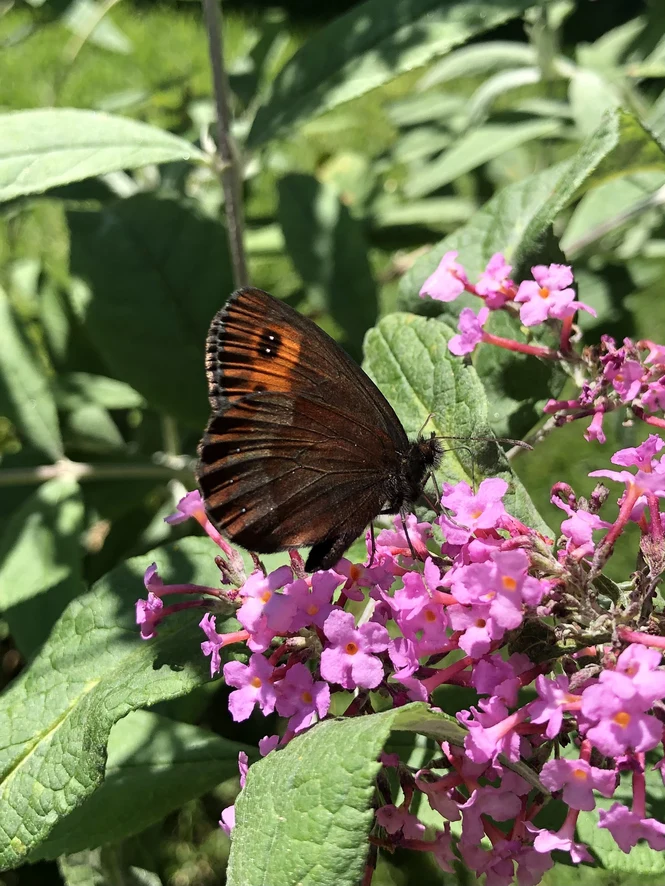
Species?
Erebia aethiops
